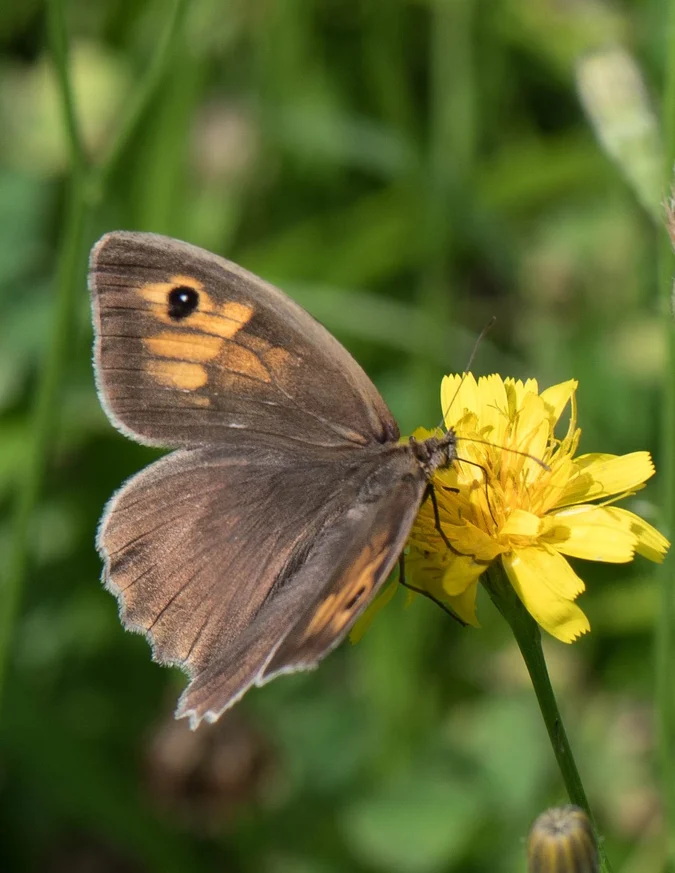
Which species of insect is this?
Maniola jurtina
